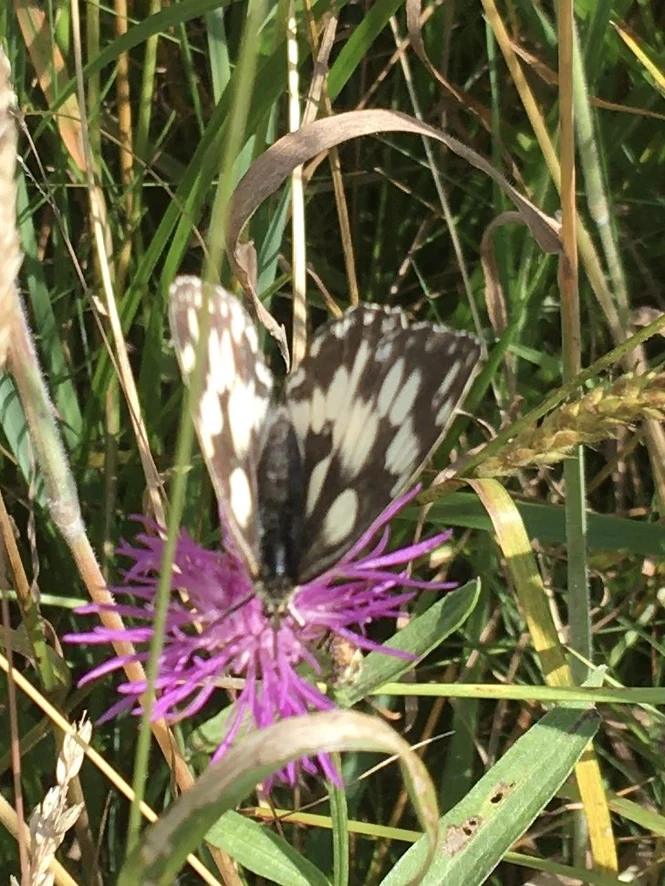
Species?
Melanargia galathea
